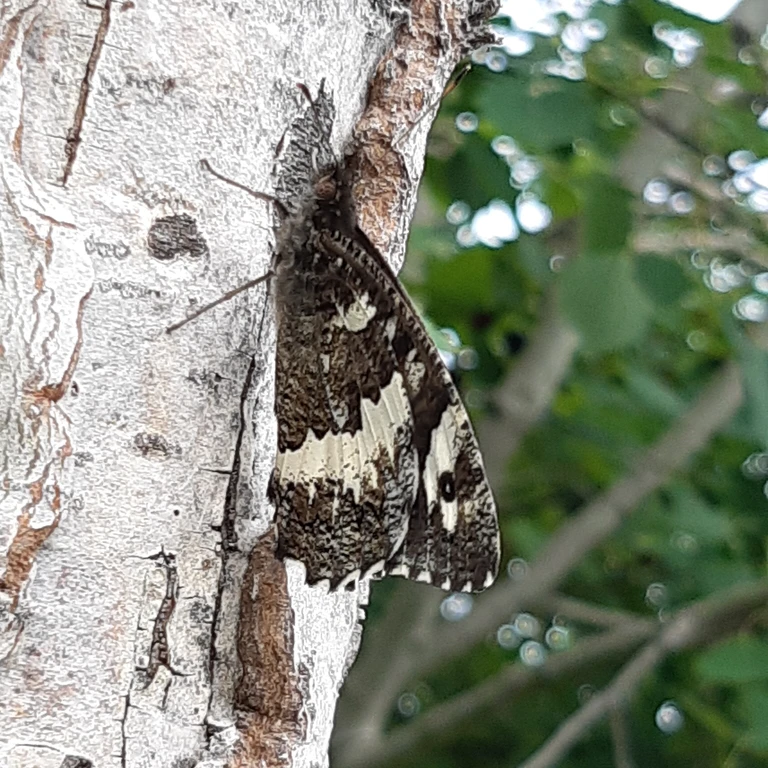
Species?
Brintesia circe
